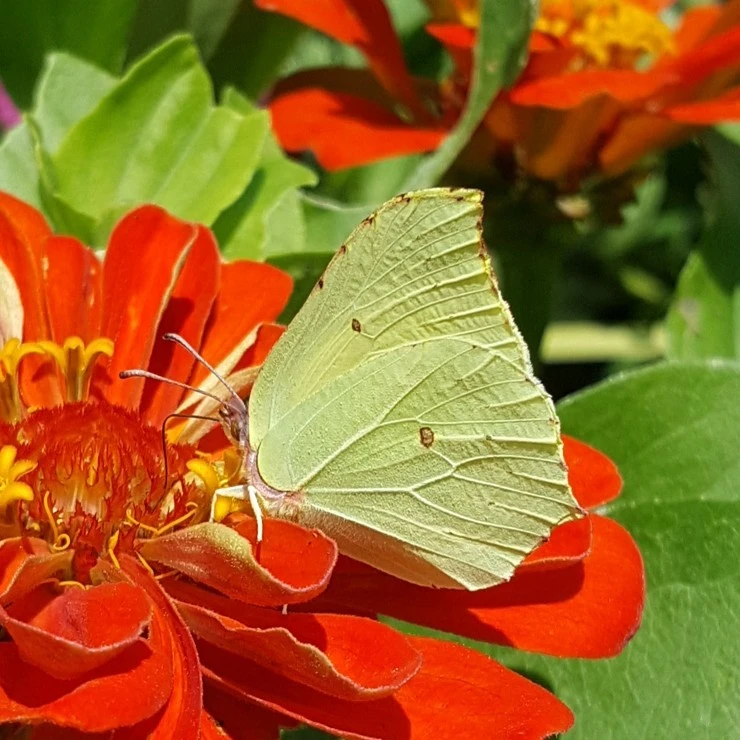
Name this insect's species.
Gonepteryx rhamni
